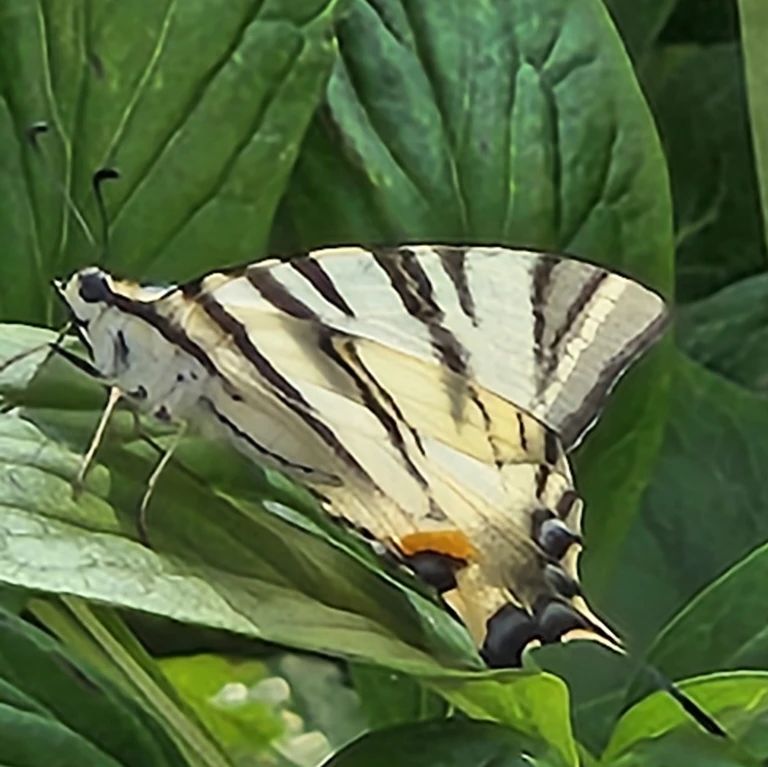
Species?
Iphiclides podalirius
